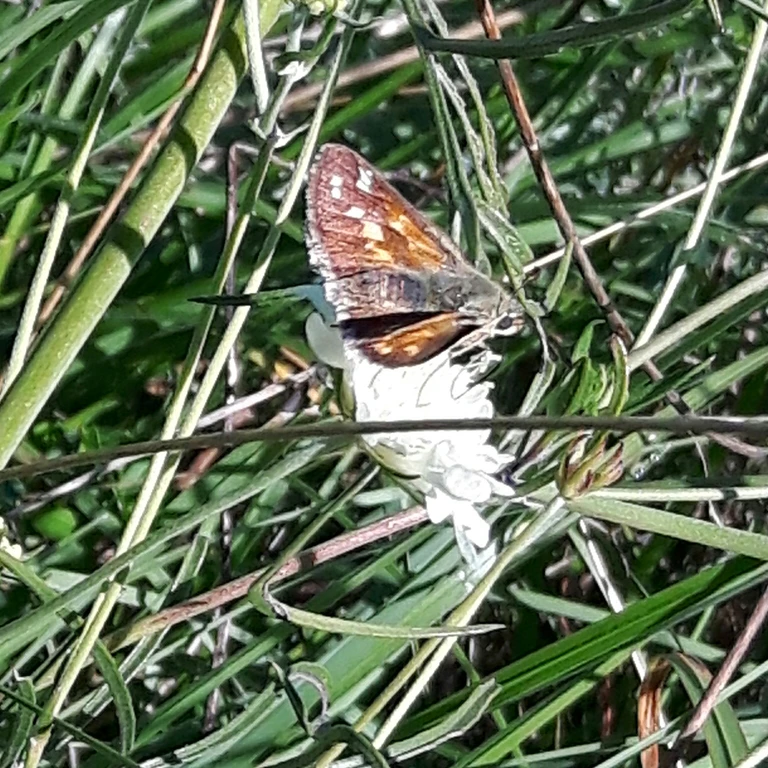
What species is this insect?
Hesperia comma
